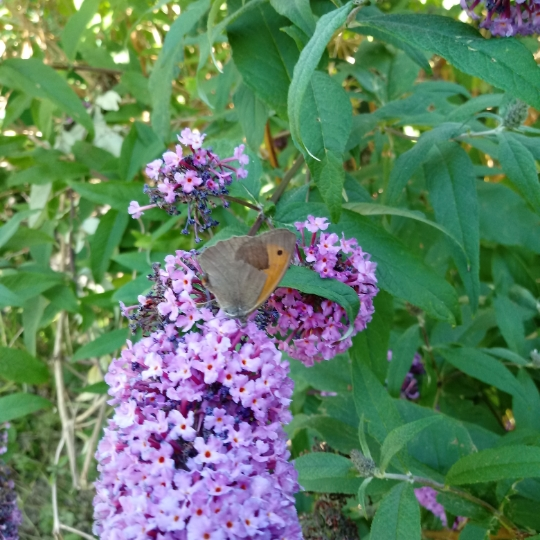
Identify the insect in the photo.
Maniola jurtina
